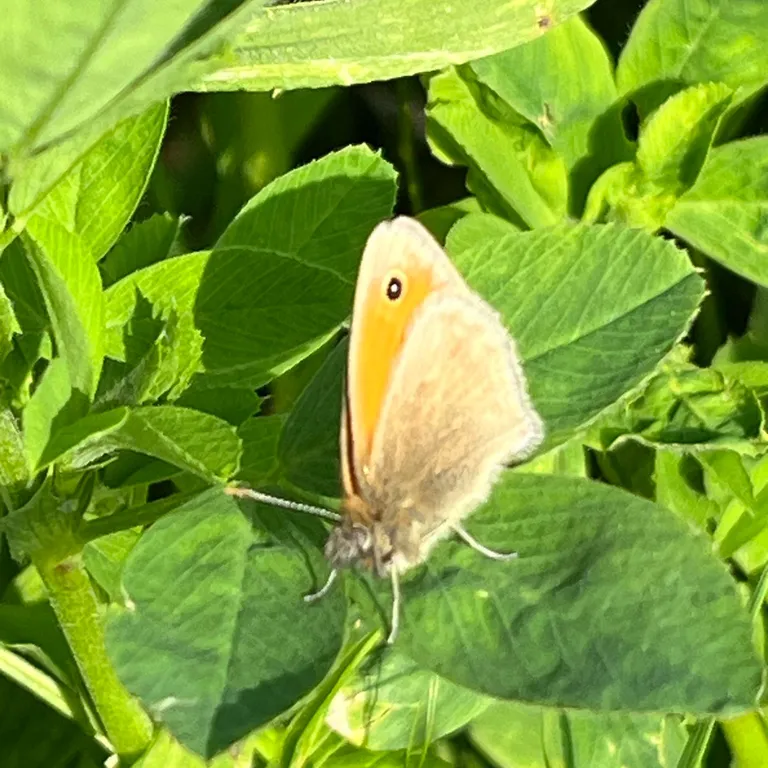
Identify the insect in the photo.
Coenonympha pamphilus
